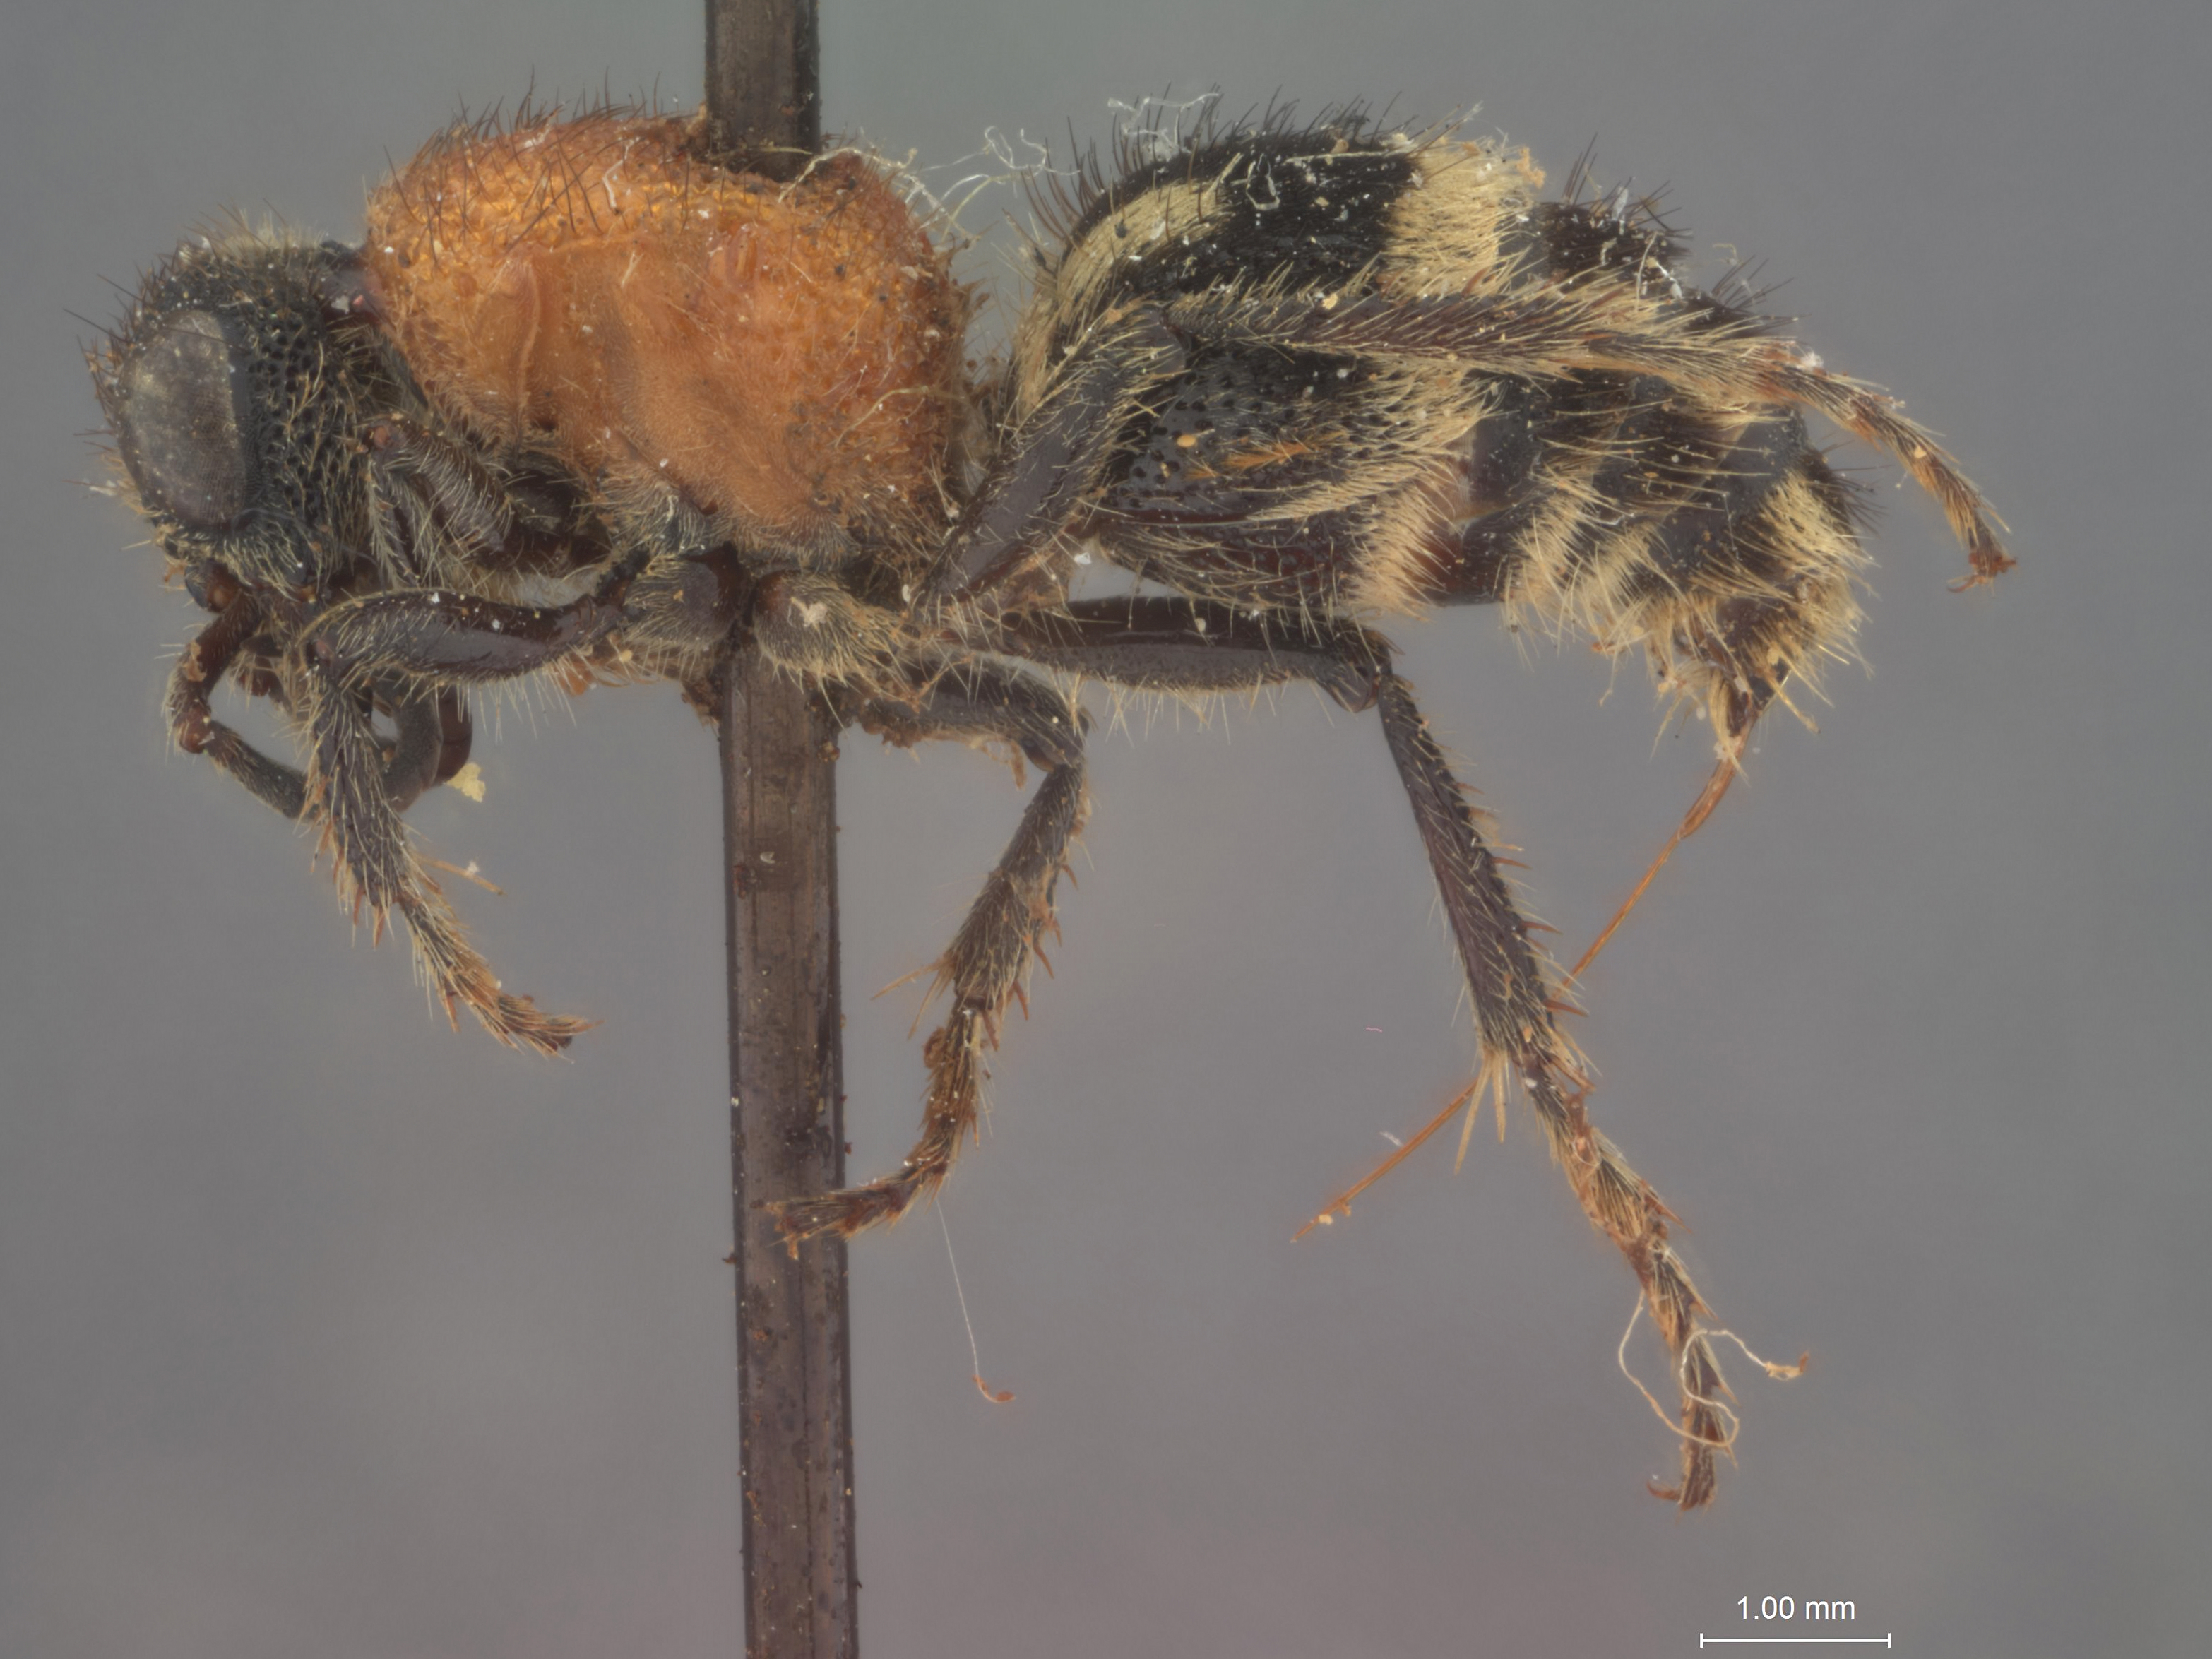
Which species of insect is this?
Timulla raui
